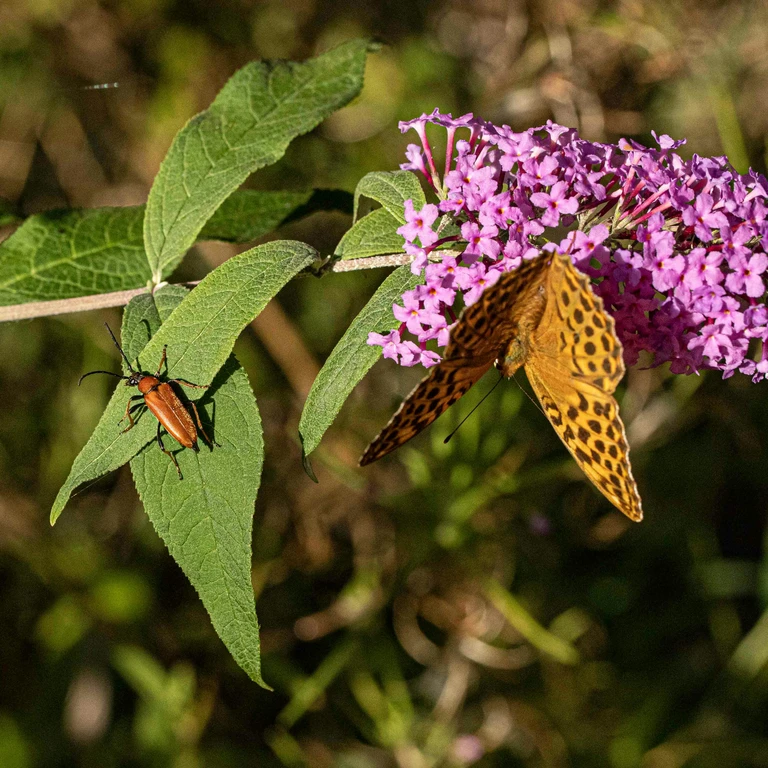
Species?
Argynnis paphia
